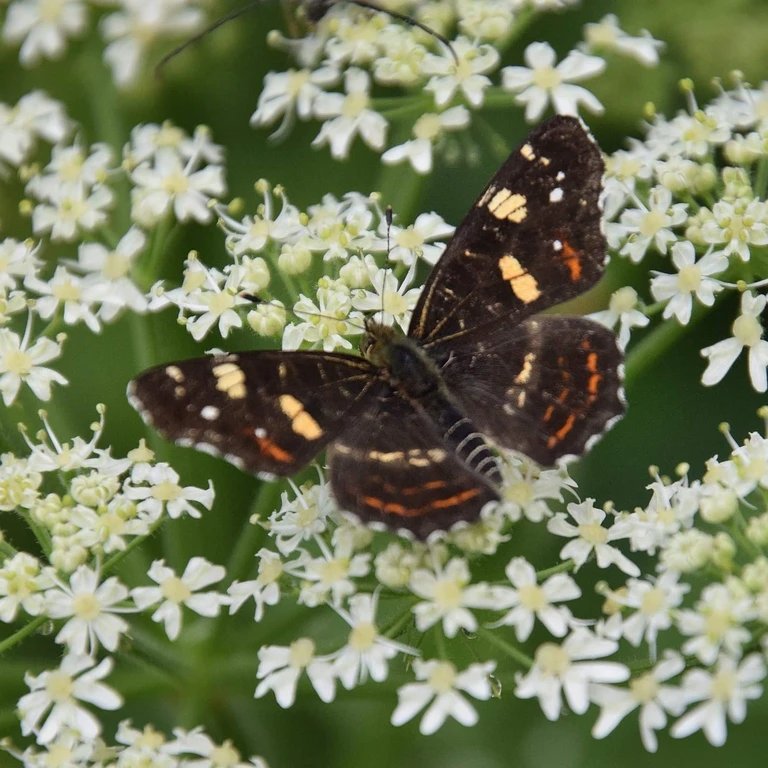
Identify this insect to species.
Araschnia levana
